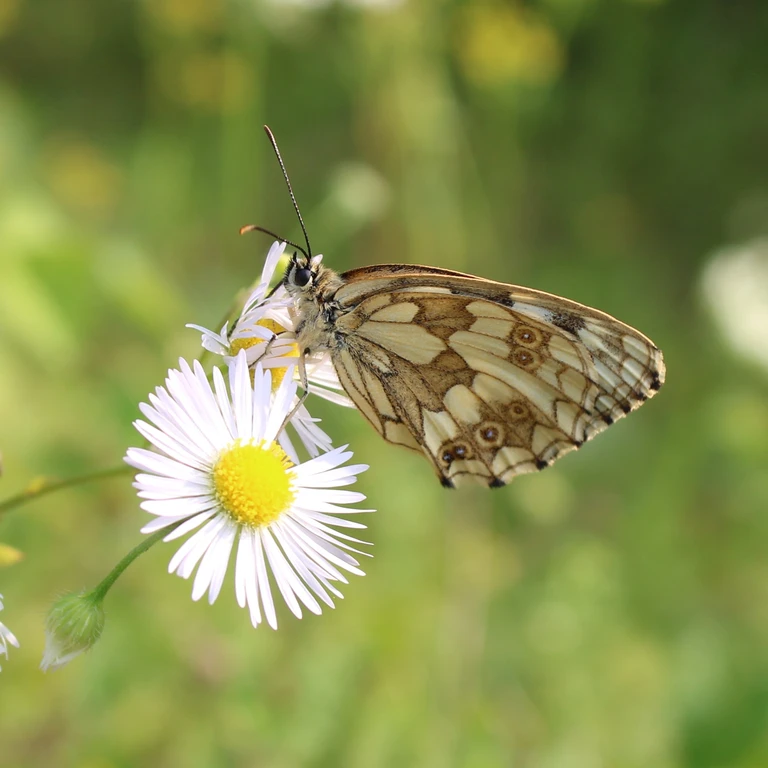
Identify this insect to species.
Melanargia galathea
